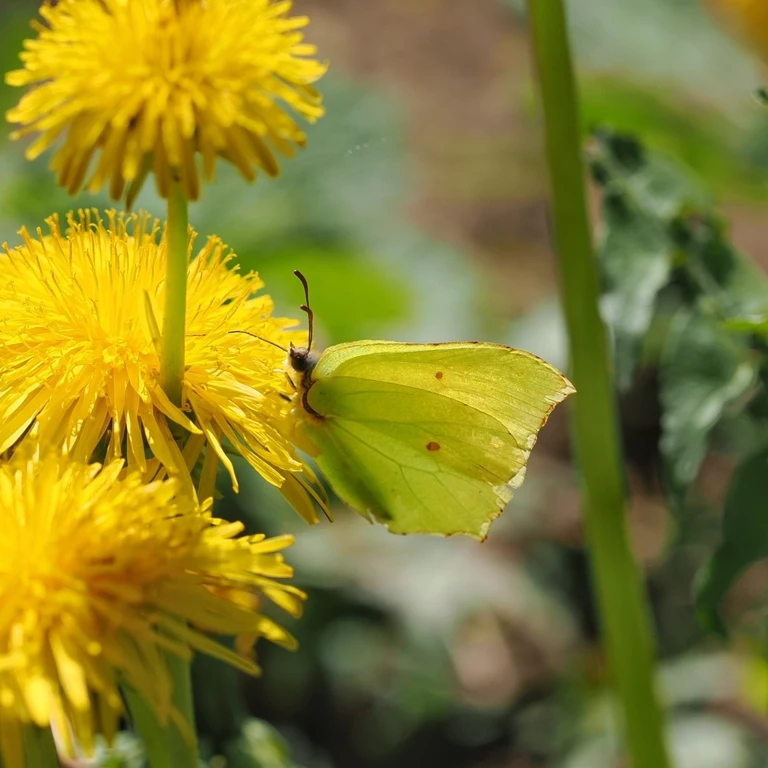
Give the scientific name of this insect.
Gonepteryx rhamni
